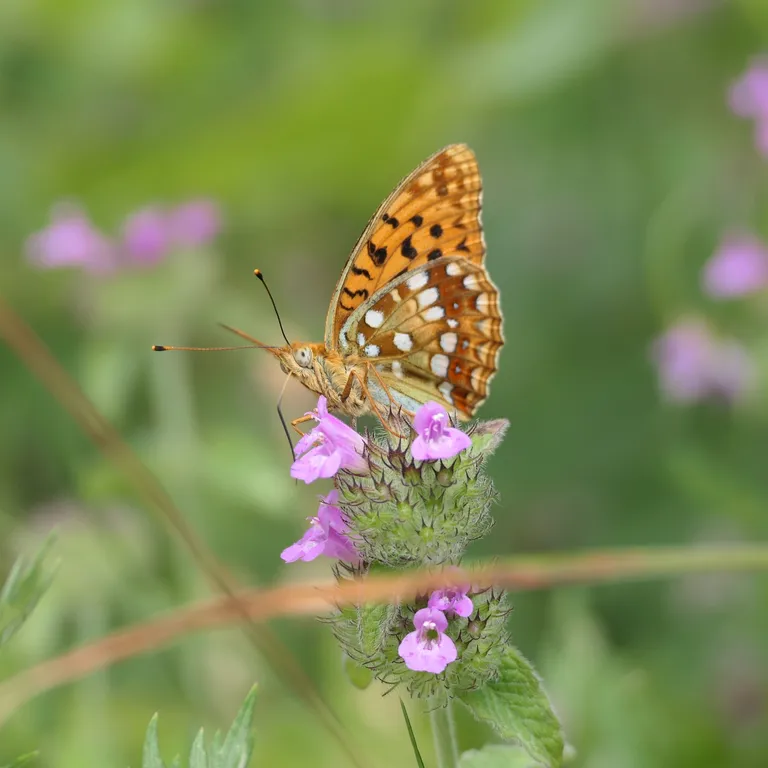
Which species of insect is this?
Fabriciana adippe
